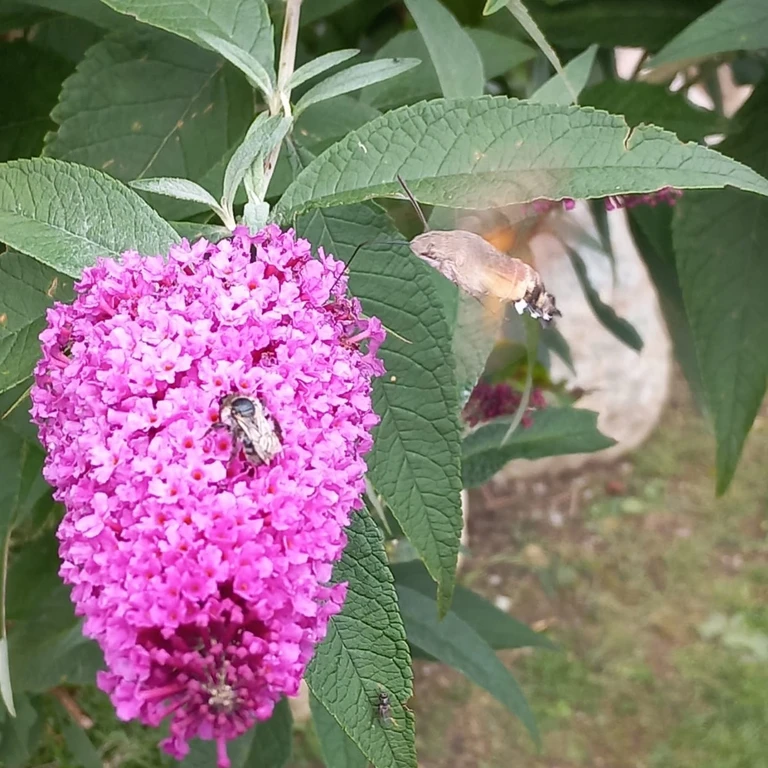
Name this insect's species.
Macroglossum stellatarum
